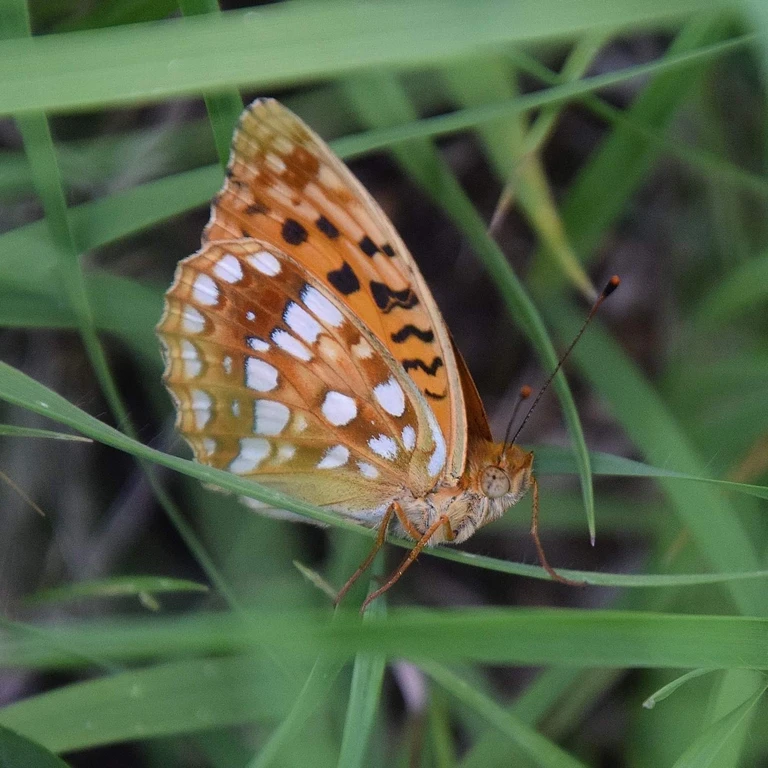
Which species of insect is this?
Fabriciana adippe
